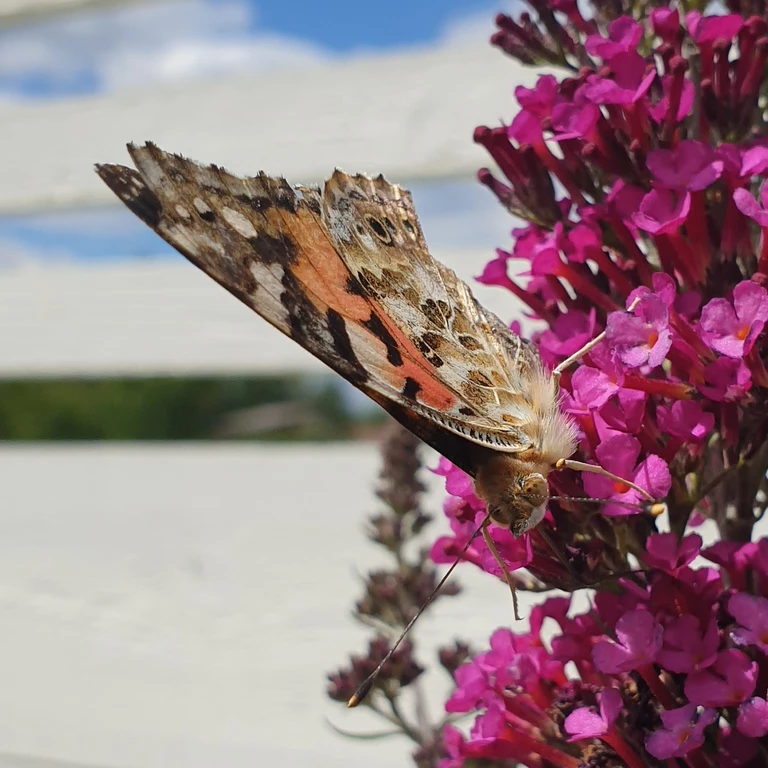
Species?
Vanessa cardui
